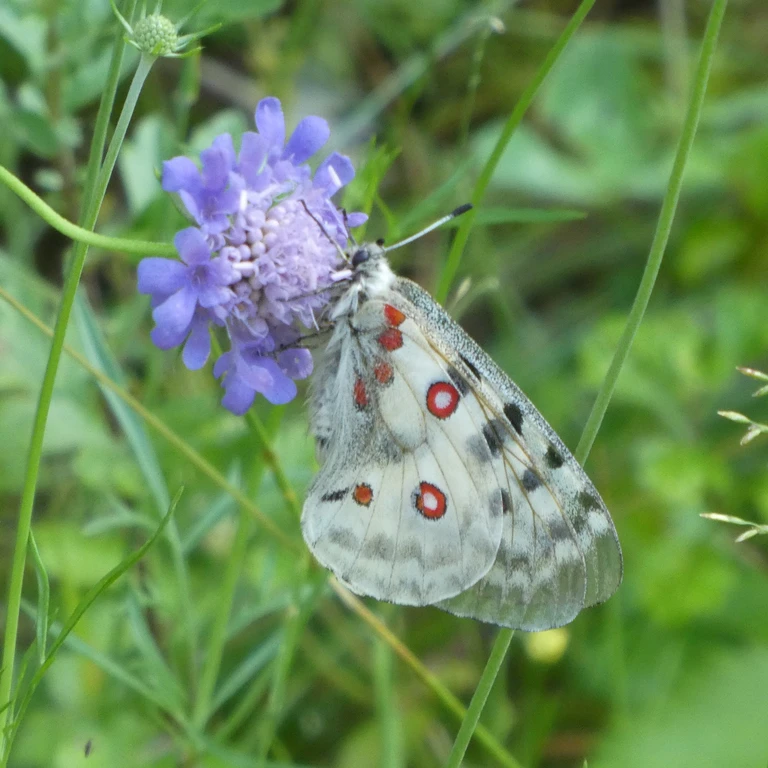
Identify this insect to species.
Parnassius apollo
